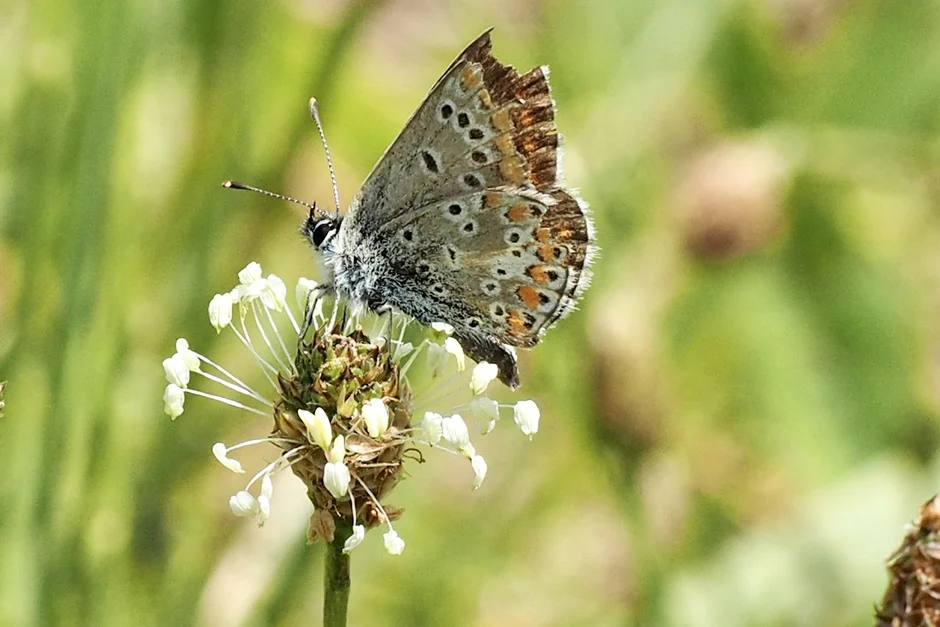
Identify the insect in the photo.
Aricia agestis/artaxerxes
